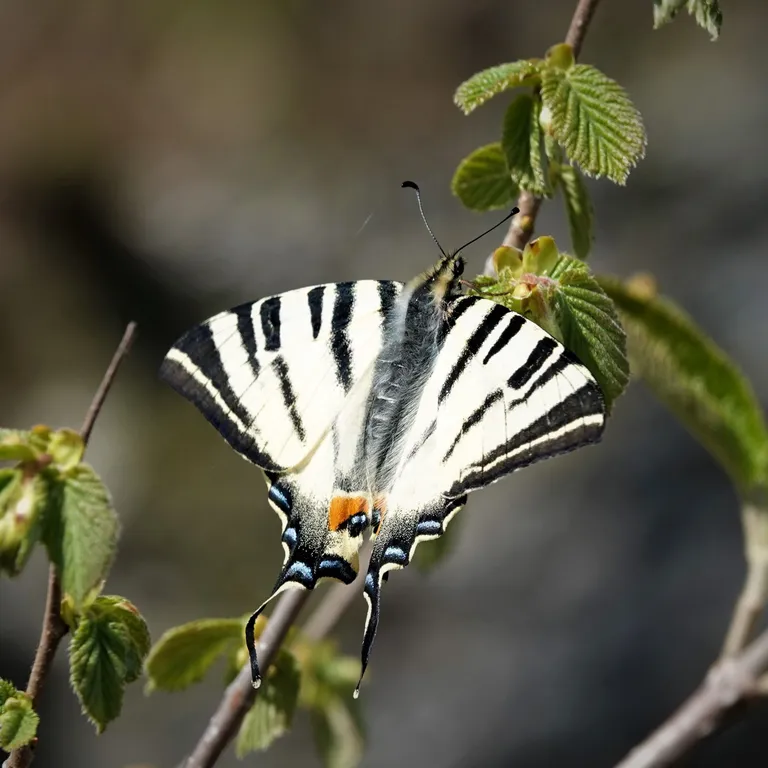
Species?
Iphiclides podalirius
